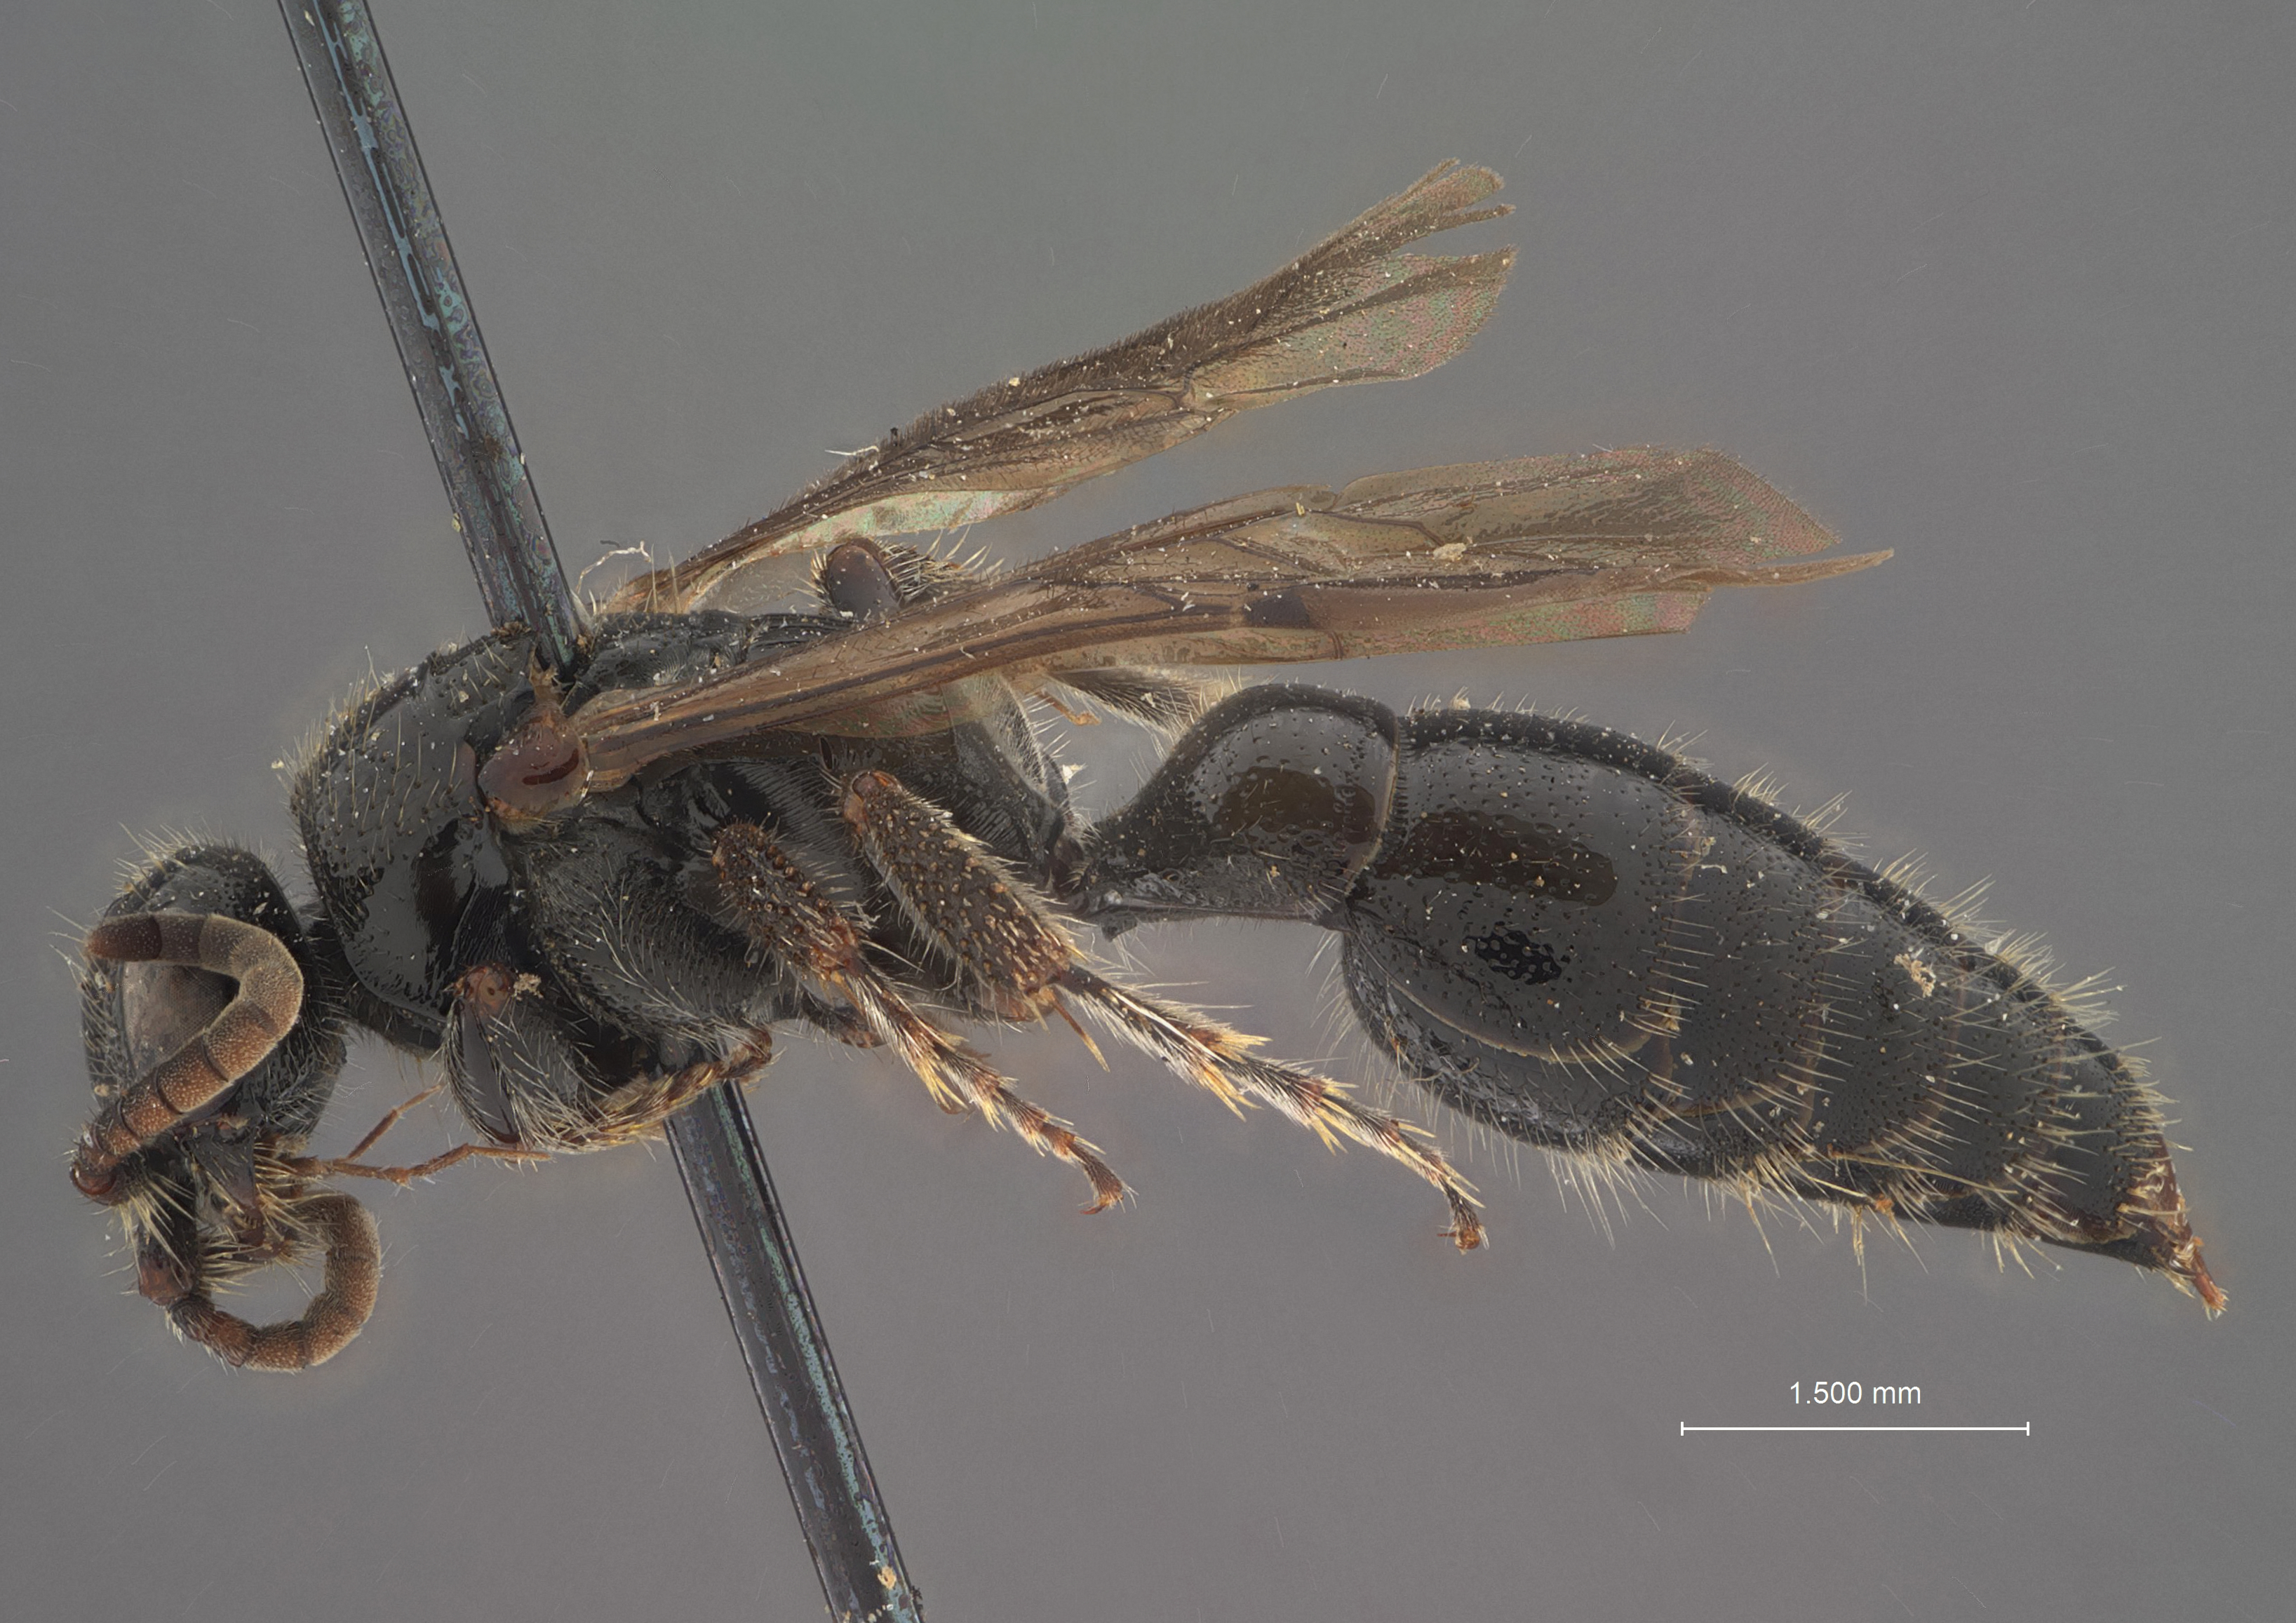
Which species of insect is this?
Tiphia intermedia
